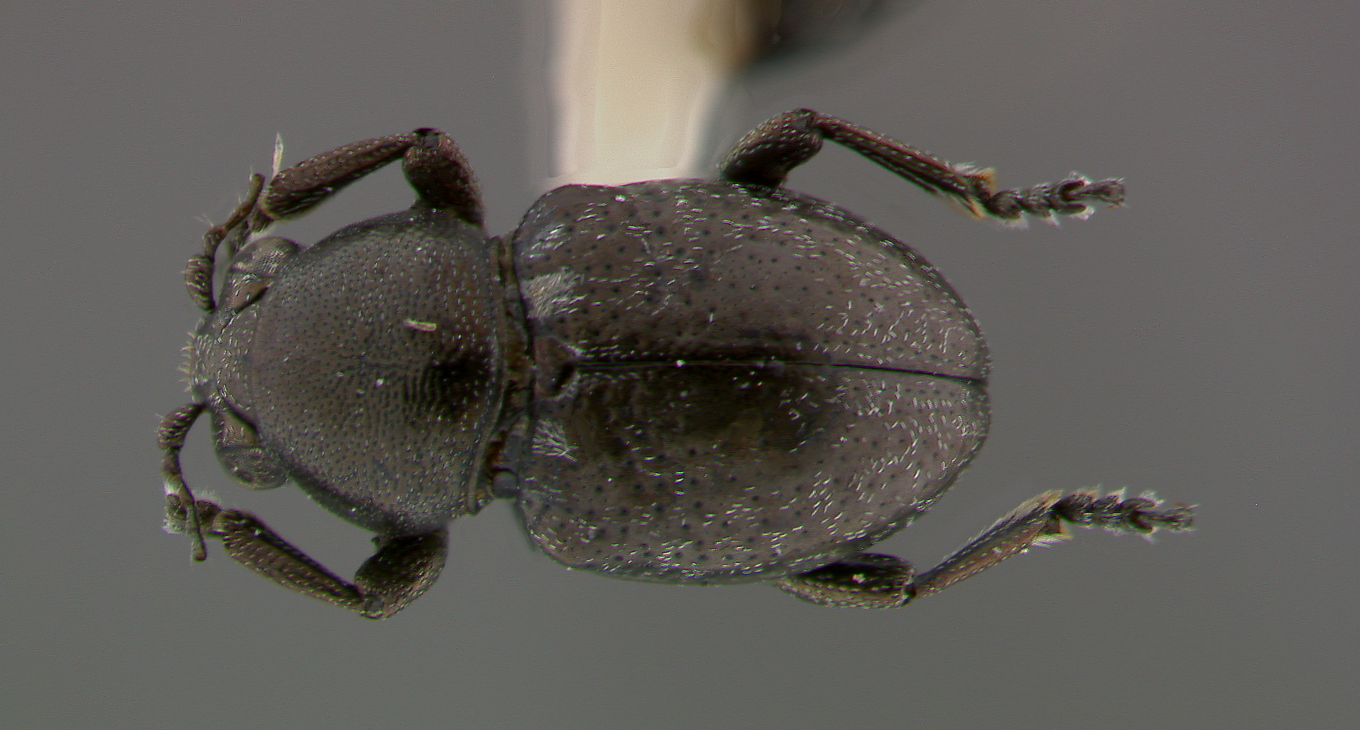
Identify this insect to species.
Graphops floridana
